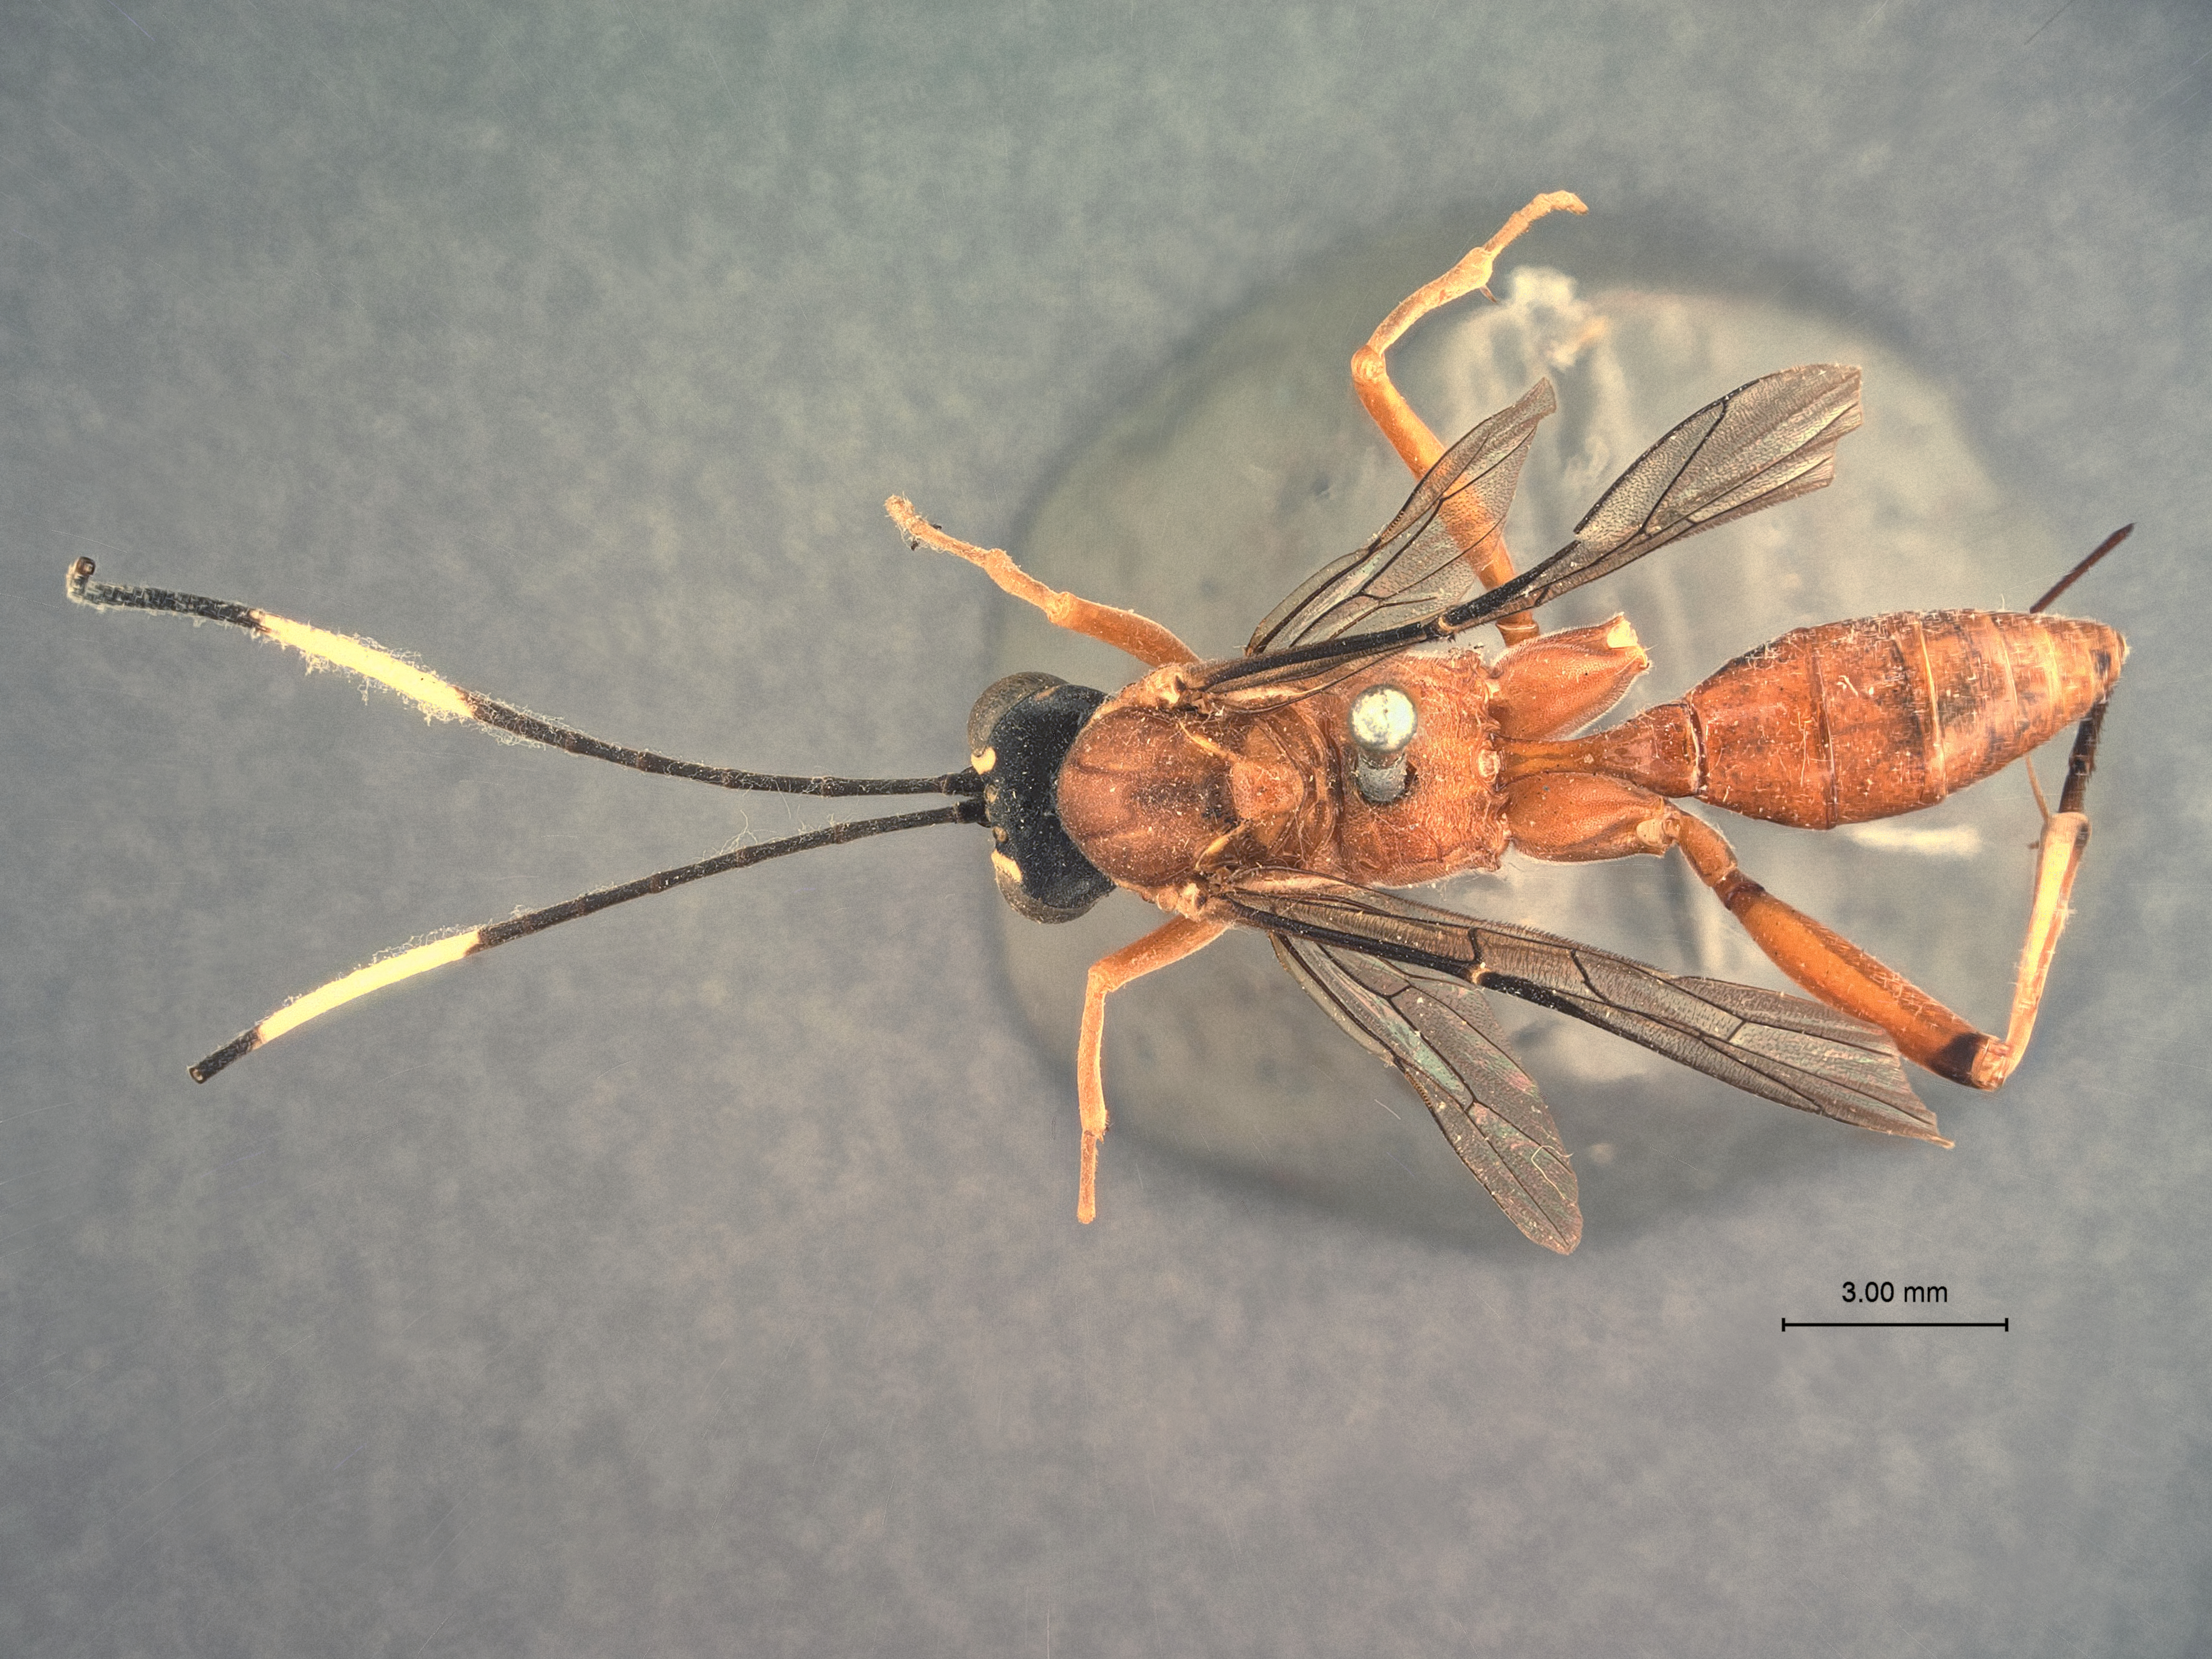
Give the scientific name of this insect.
Ceratomansa prima
